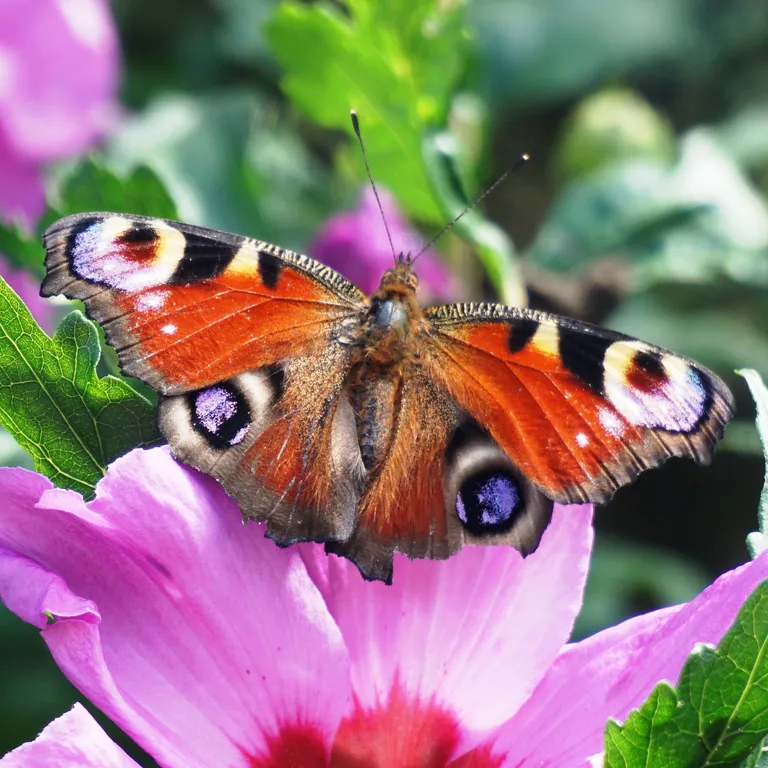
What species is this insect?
Aglais io
